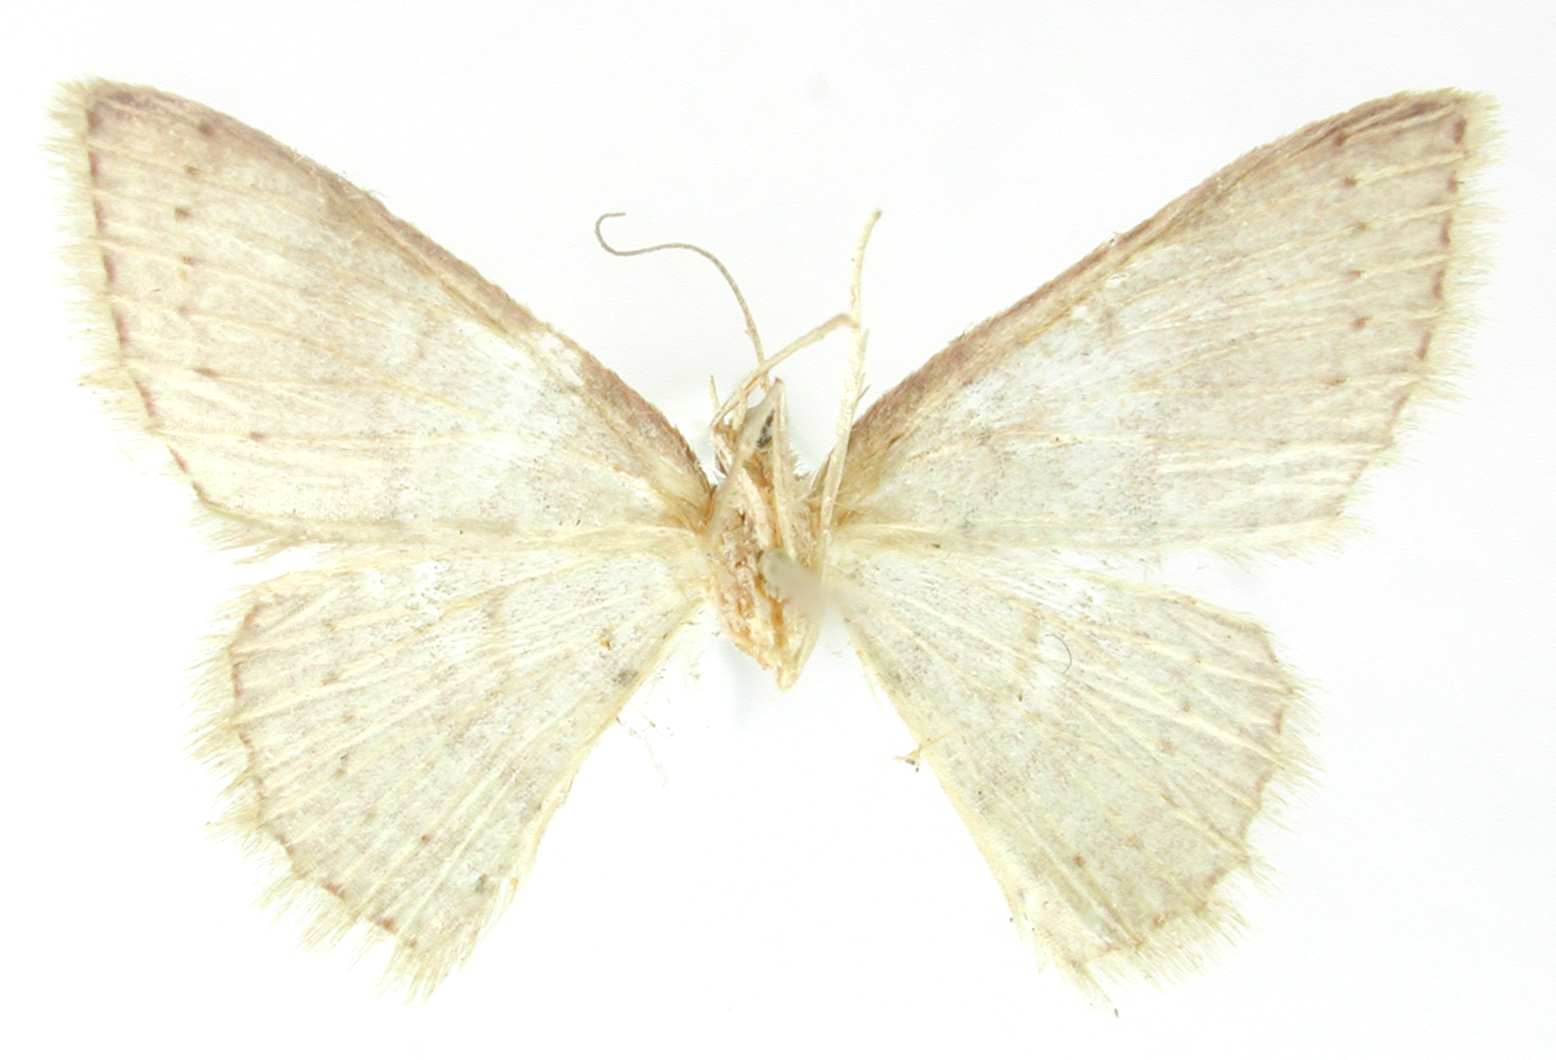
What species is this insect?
Deptalia atomaria
